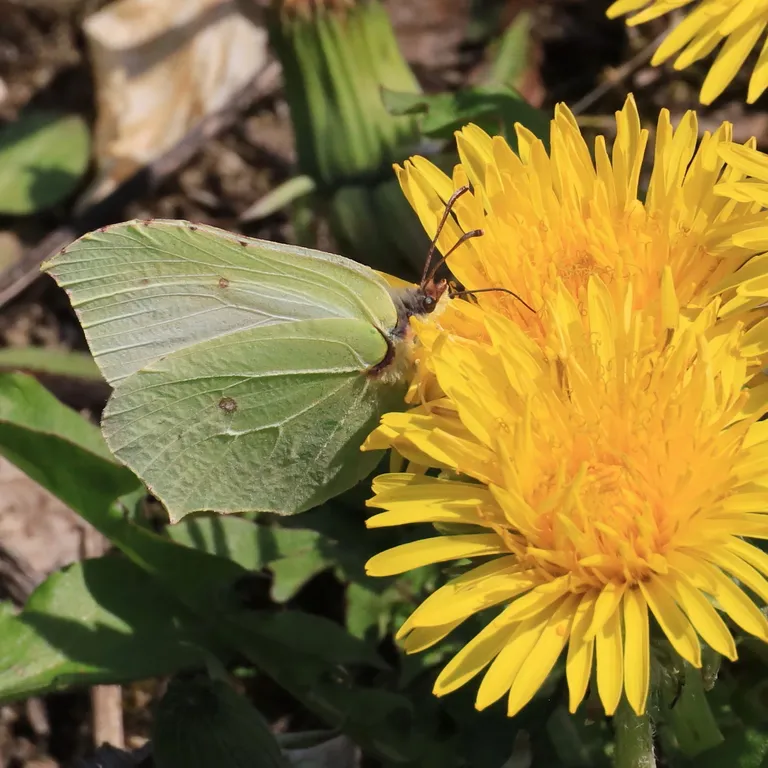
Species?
Gonepteryx rhamni
